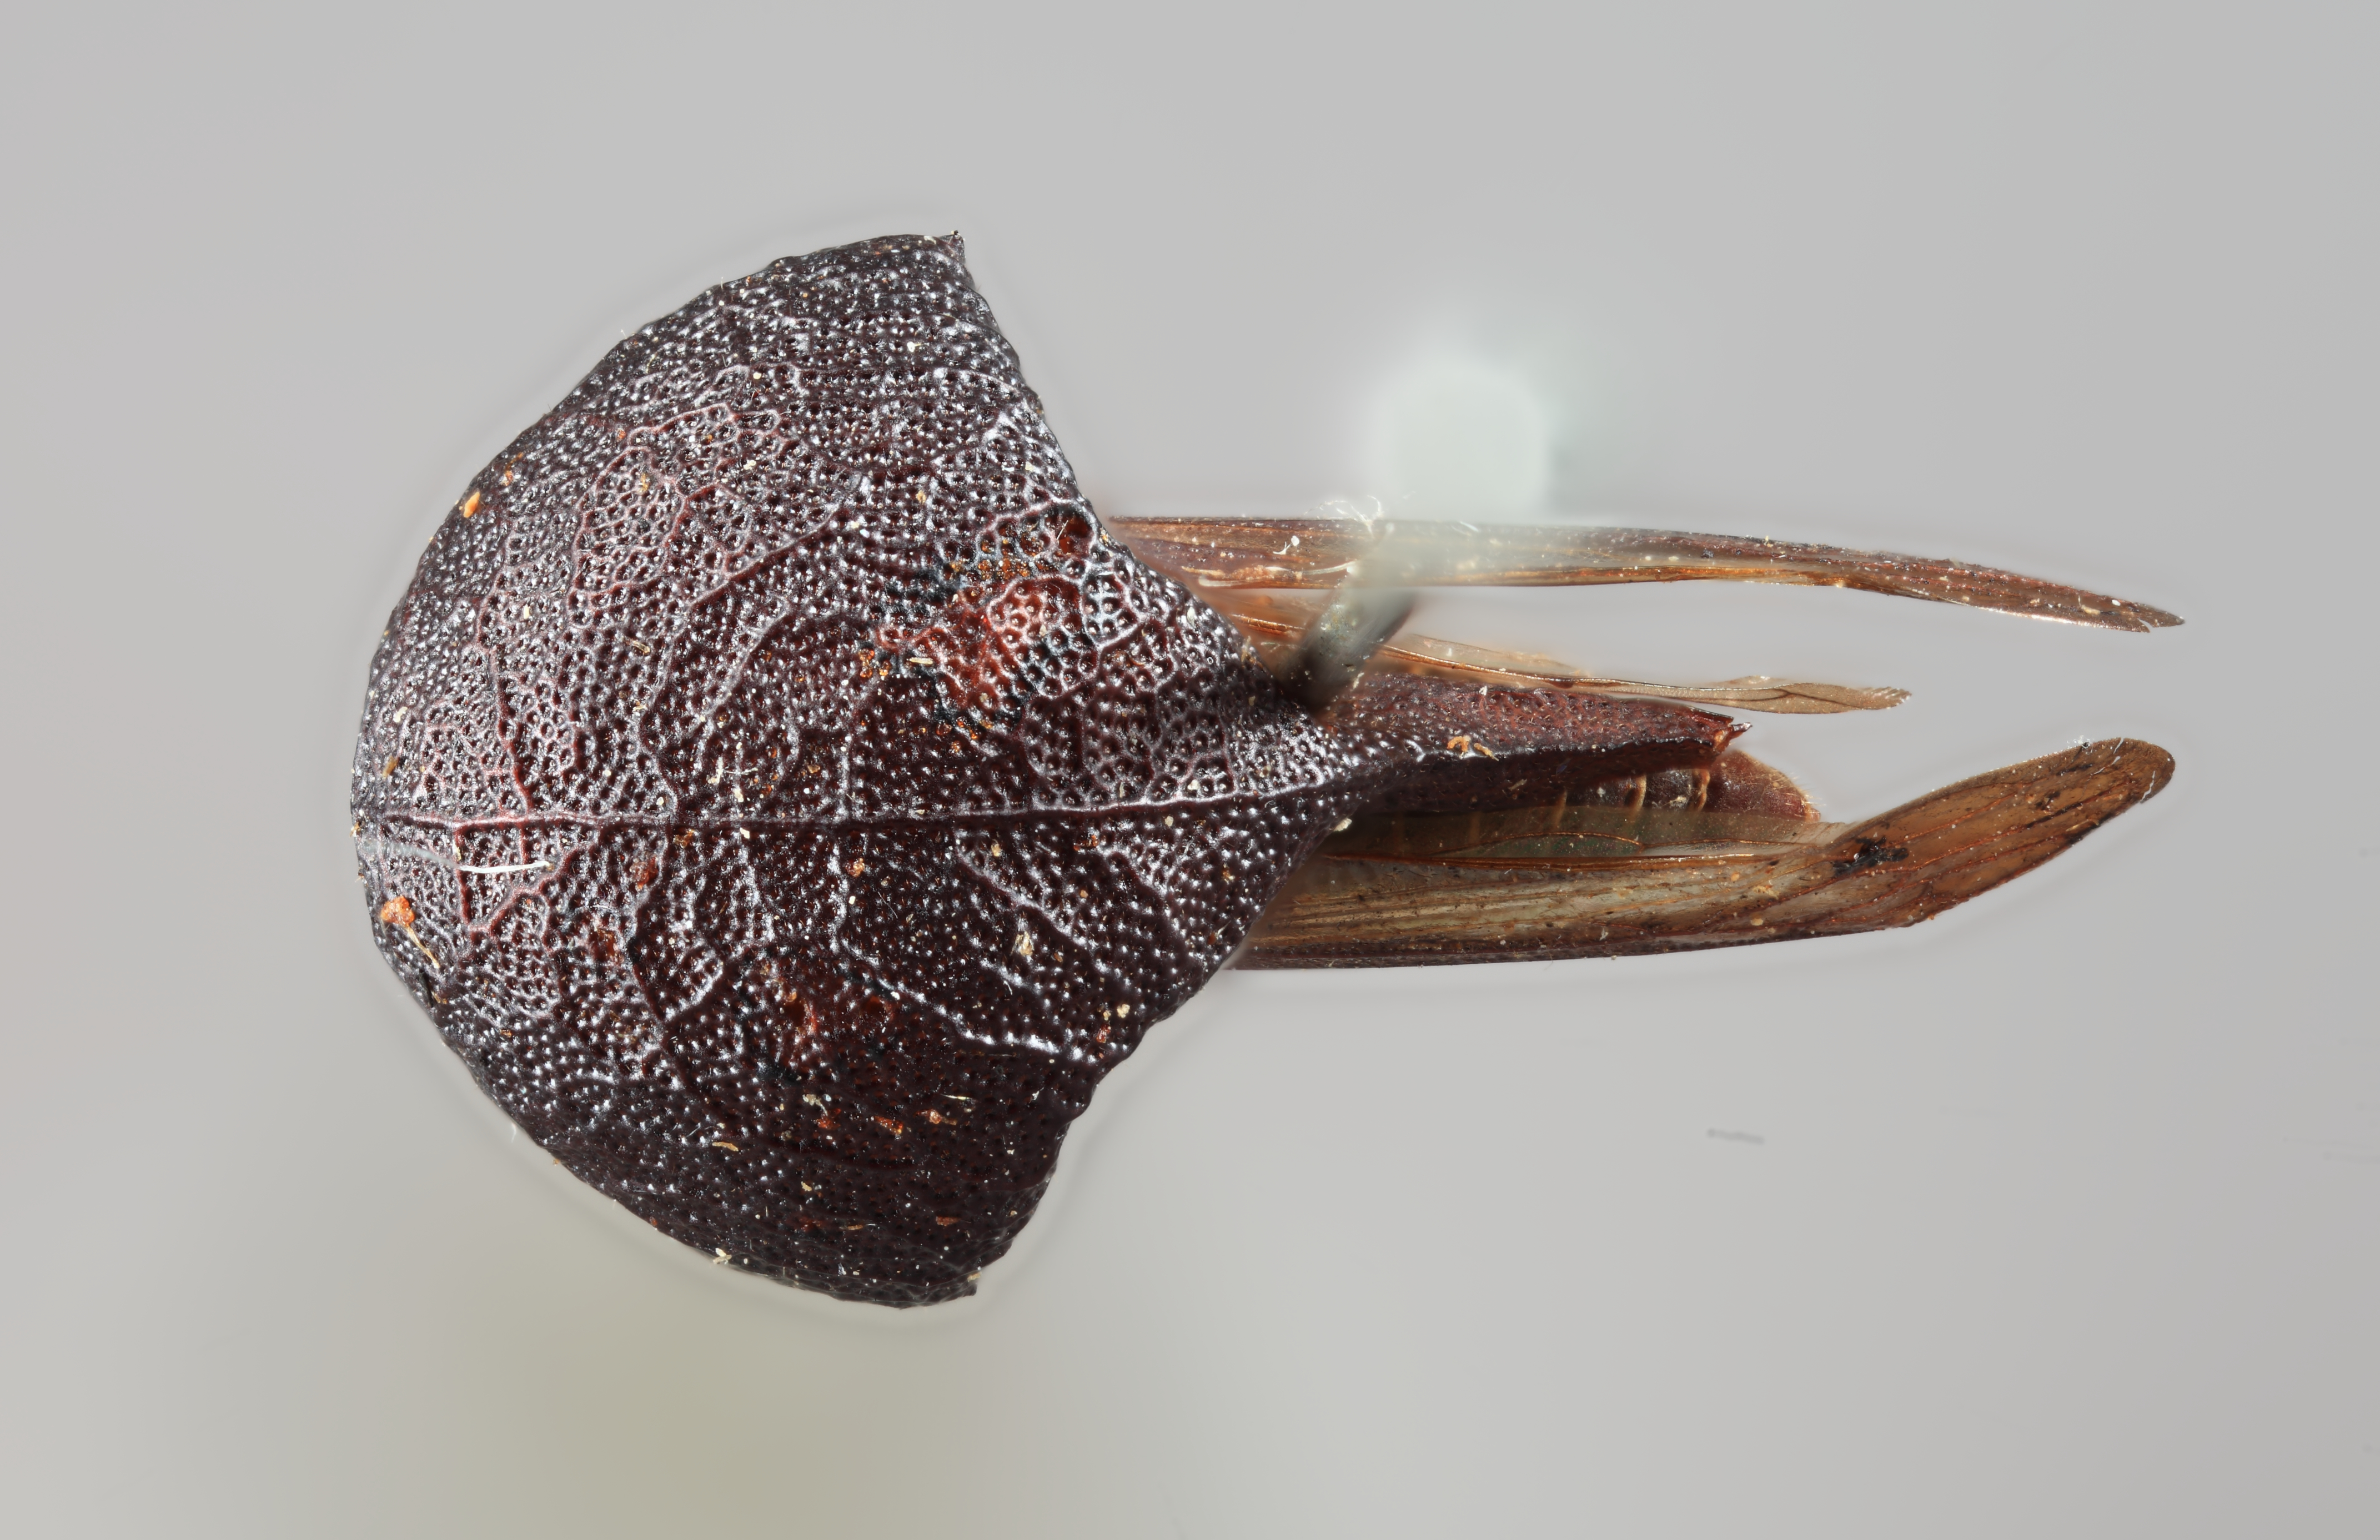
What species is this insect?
Emphusis globosus
